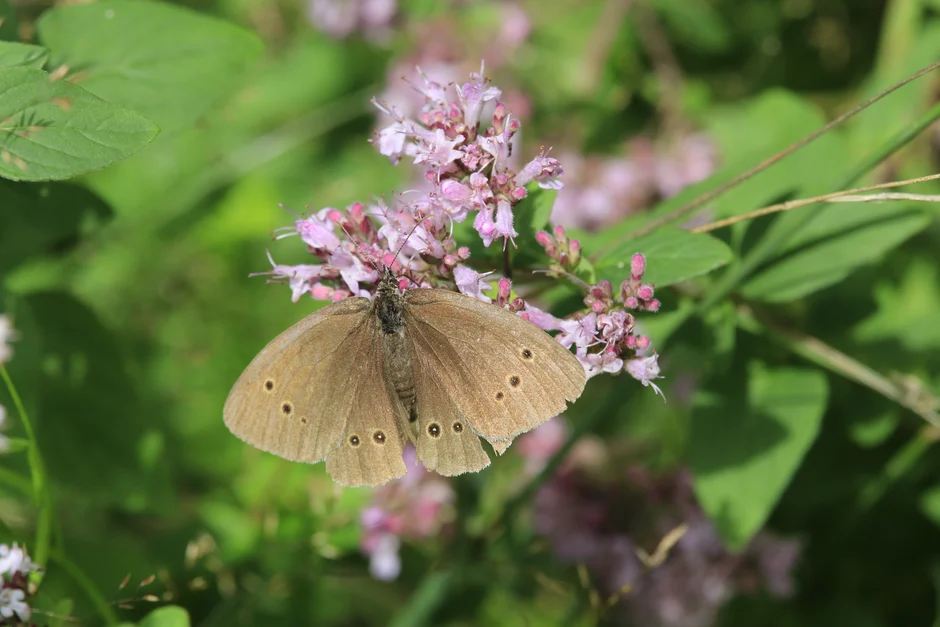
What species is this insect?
Aphantopus hyperantus
